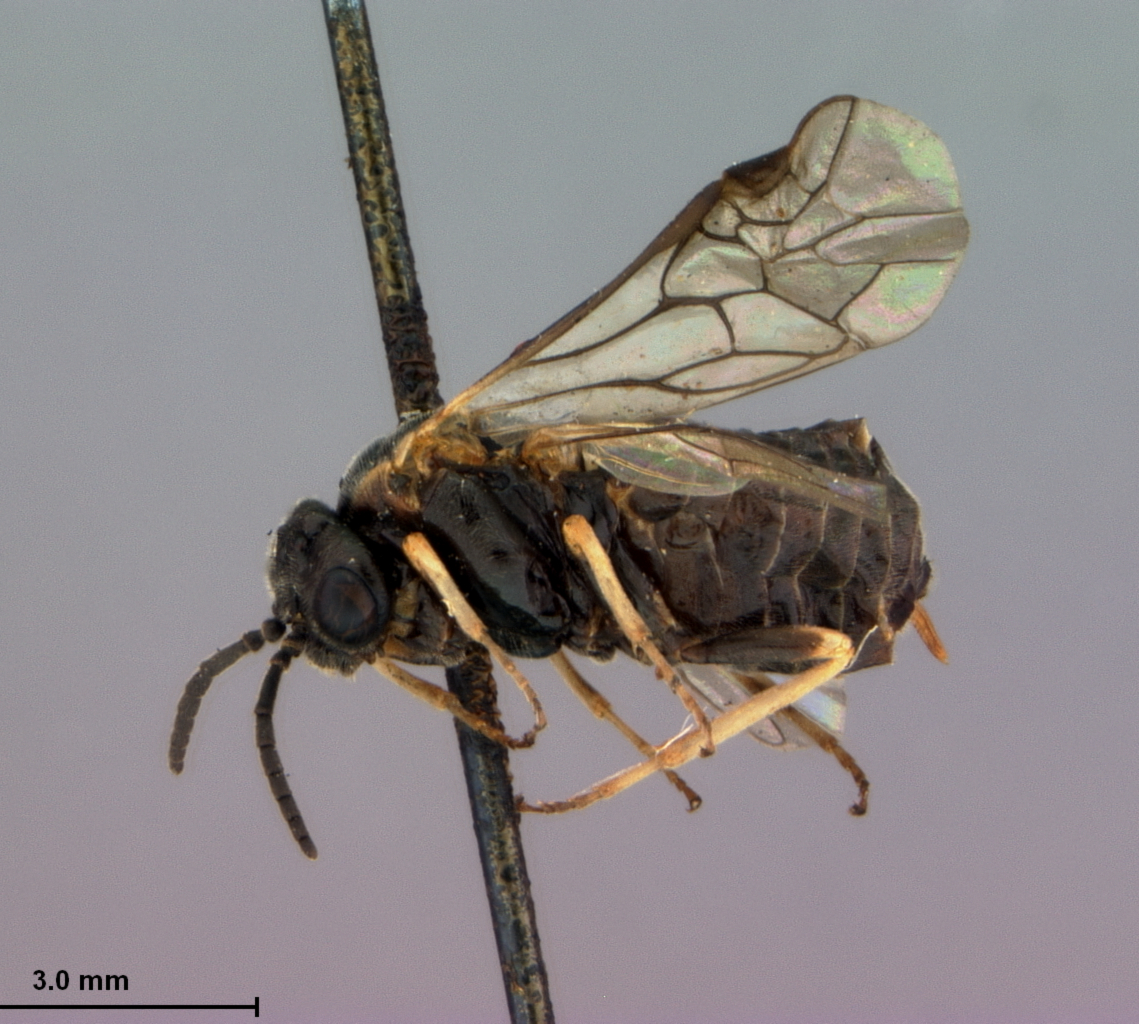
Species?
Monophadnus truncatus
